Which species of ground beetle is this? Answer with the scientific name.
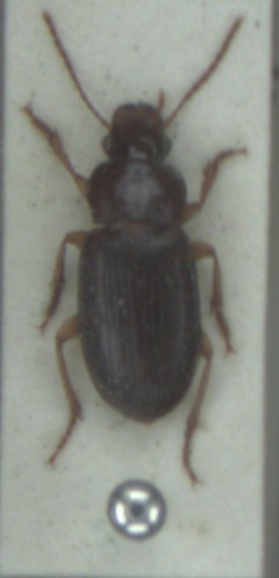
Ophonus rufibarbis
